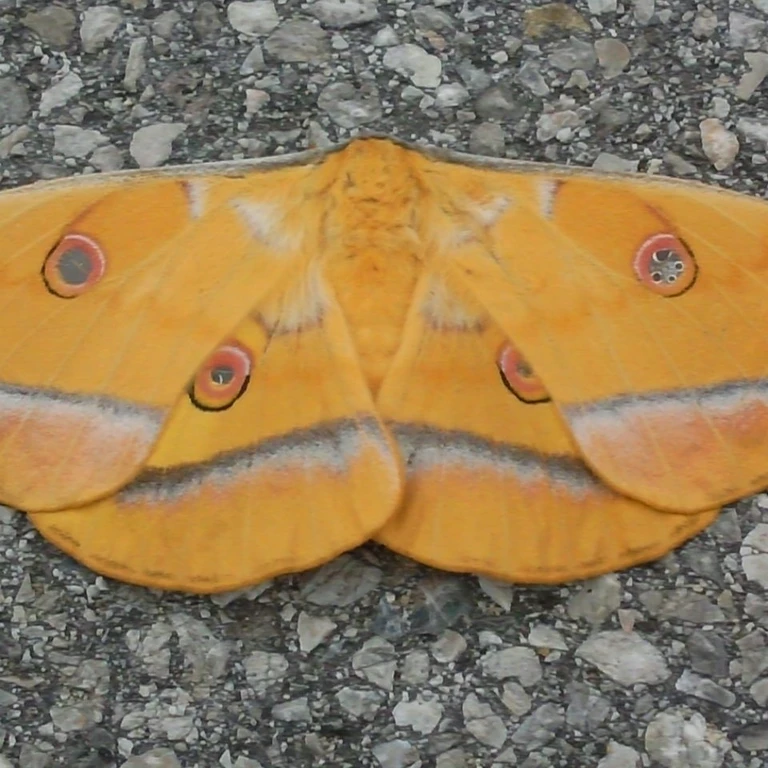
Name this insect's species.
Antheraea yamamai
